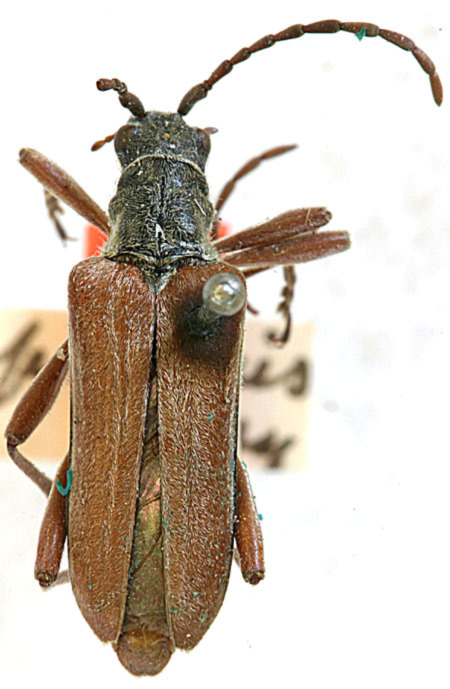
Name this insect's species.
Stenocorus vestitus (also Stenocorus subpinguis)
